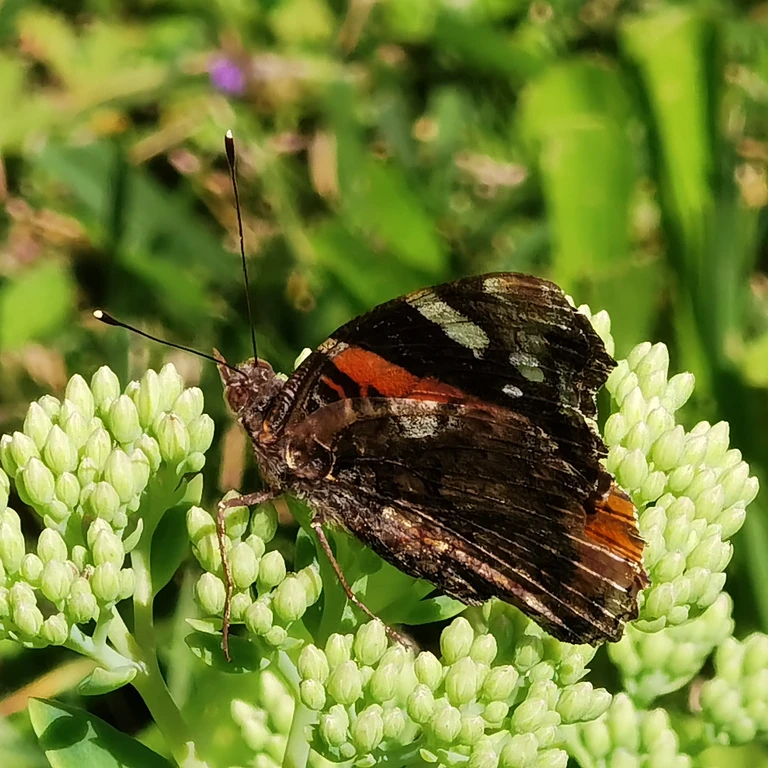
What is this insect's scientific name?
Vanessa atalanta
